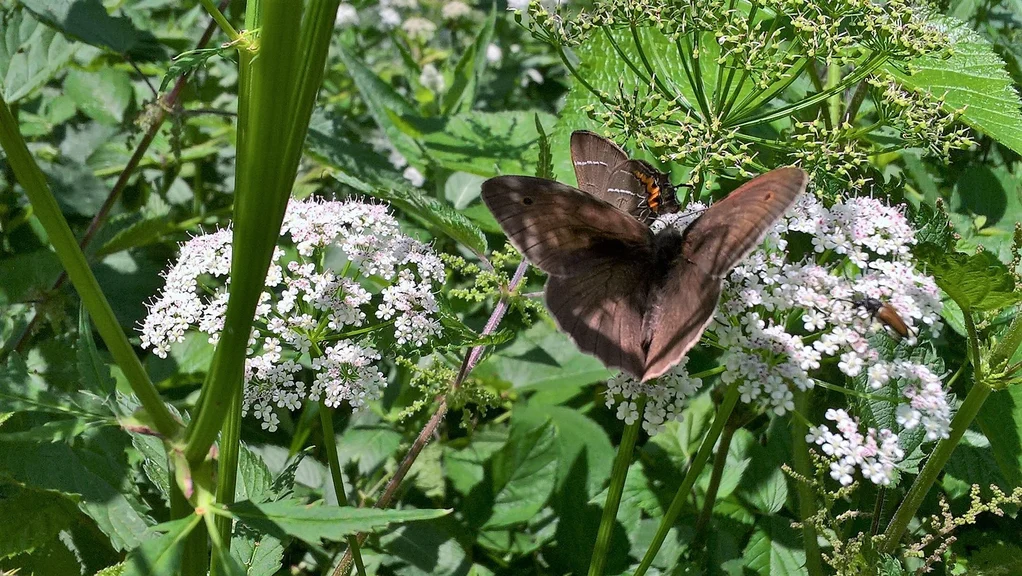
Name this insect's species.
Maniola jurtina
